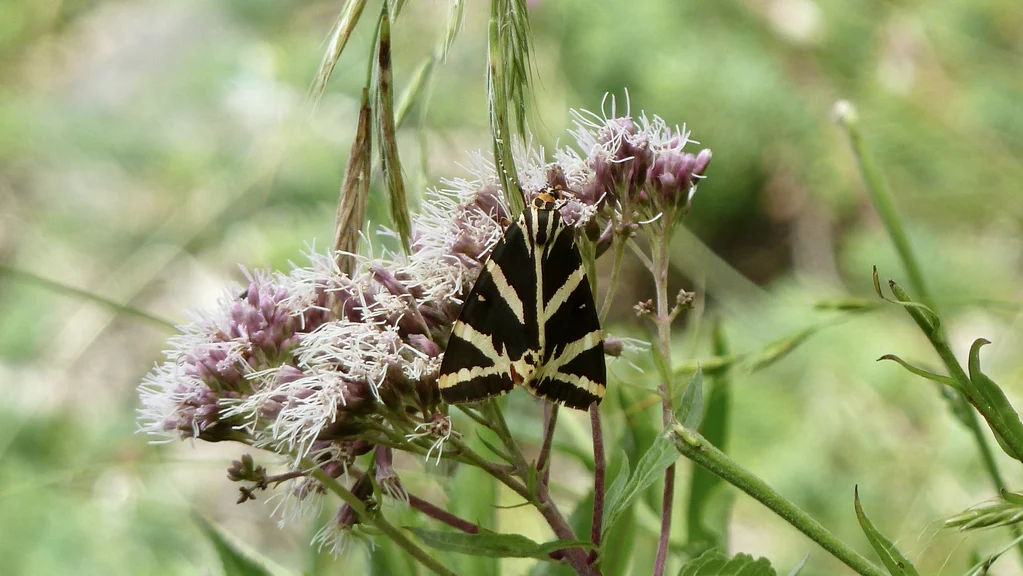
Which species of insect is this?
Euplagia quadripunctaria
